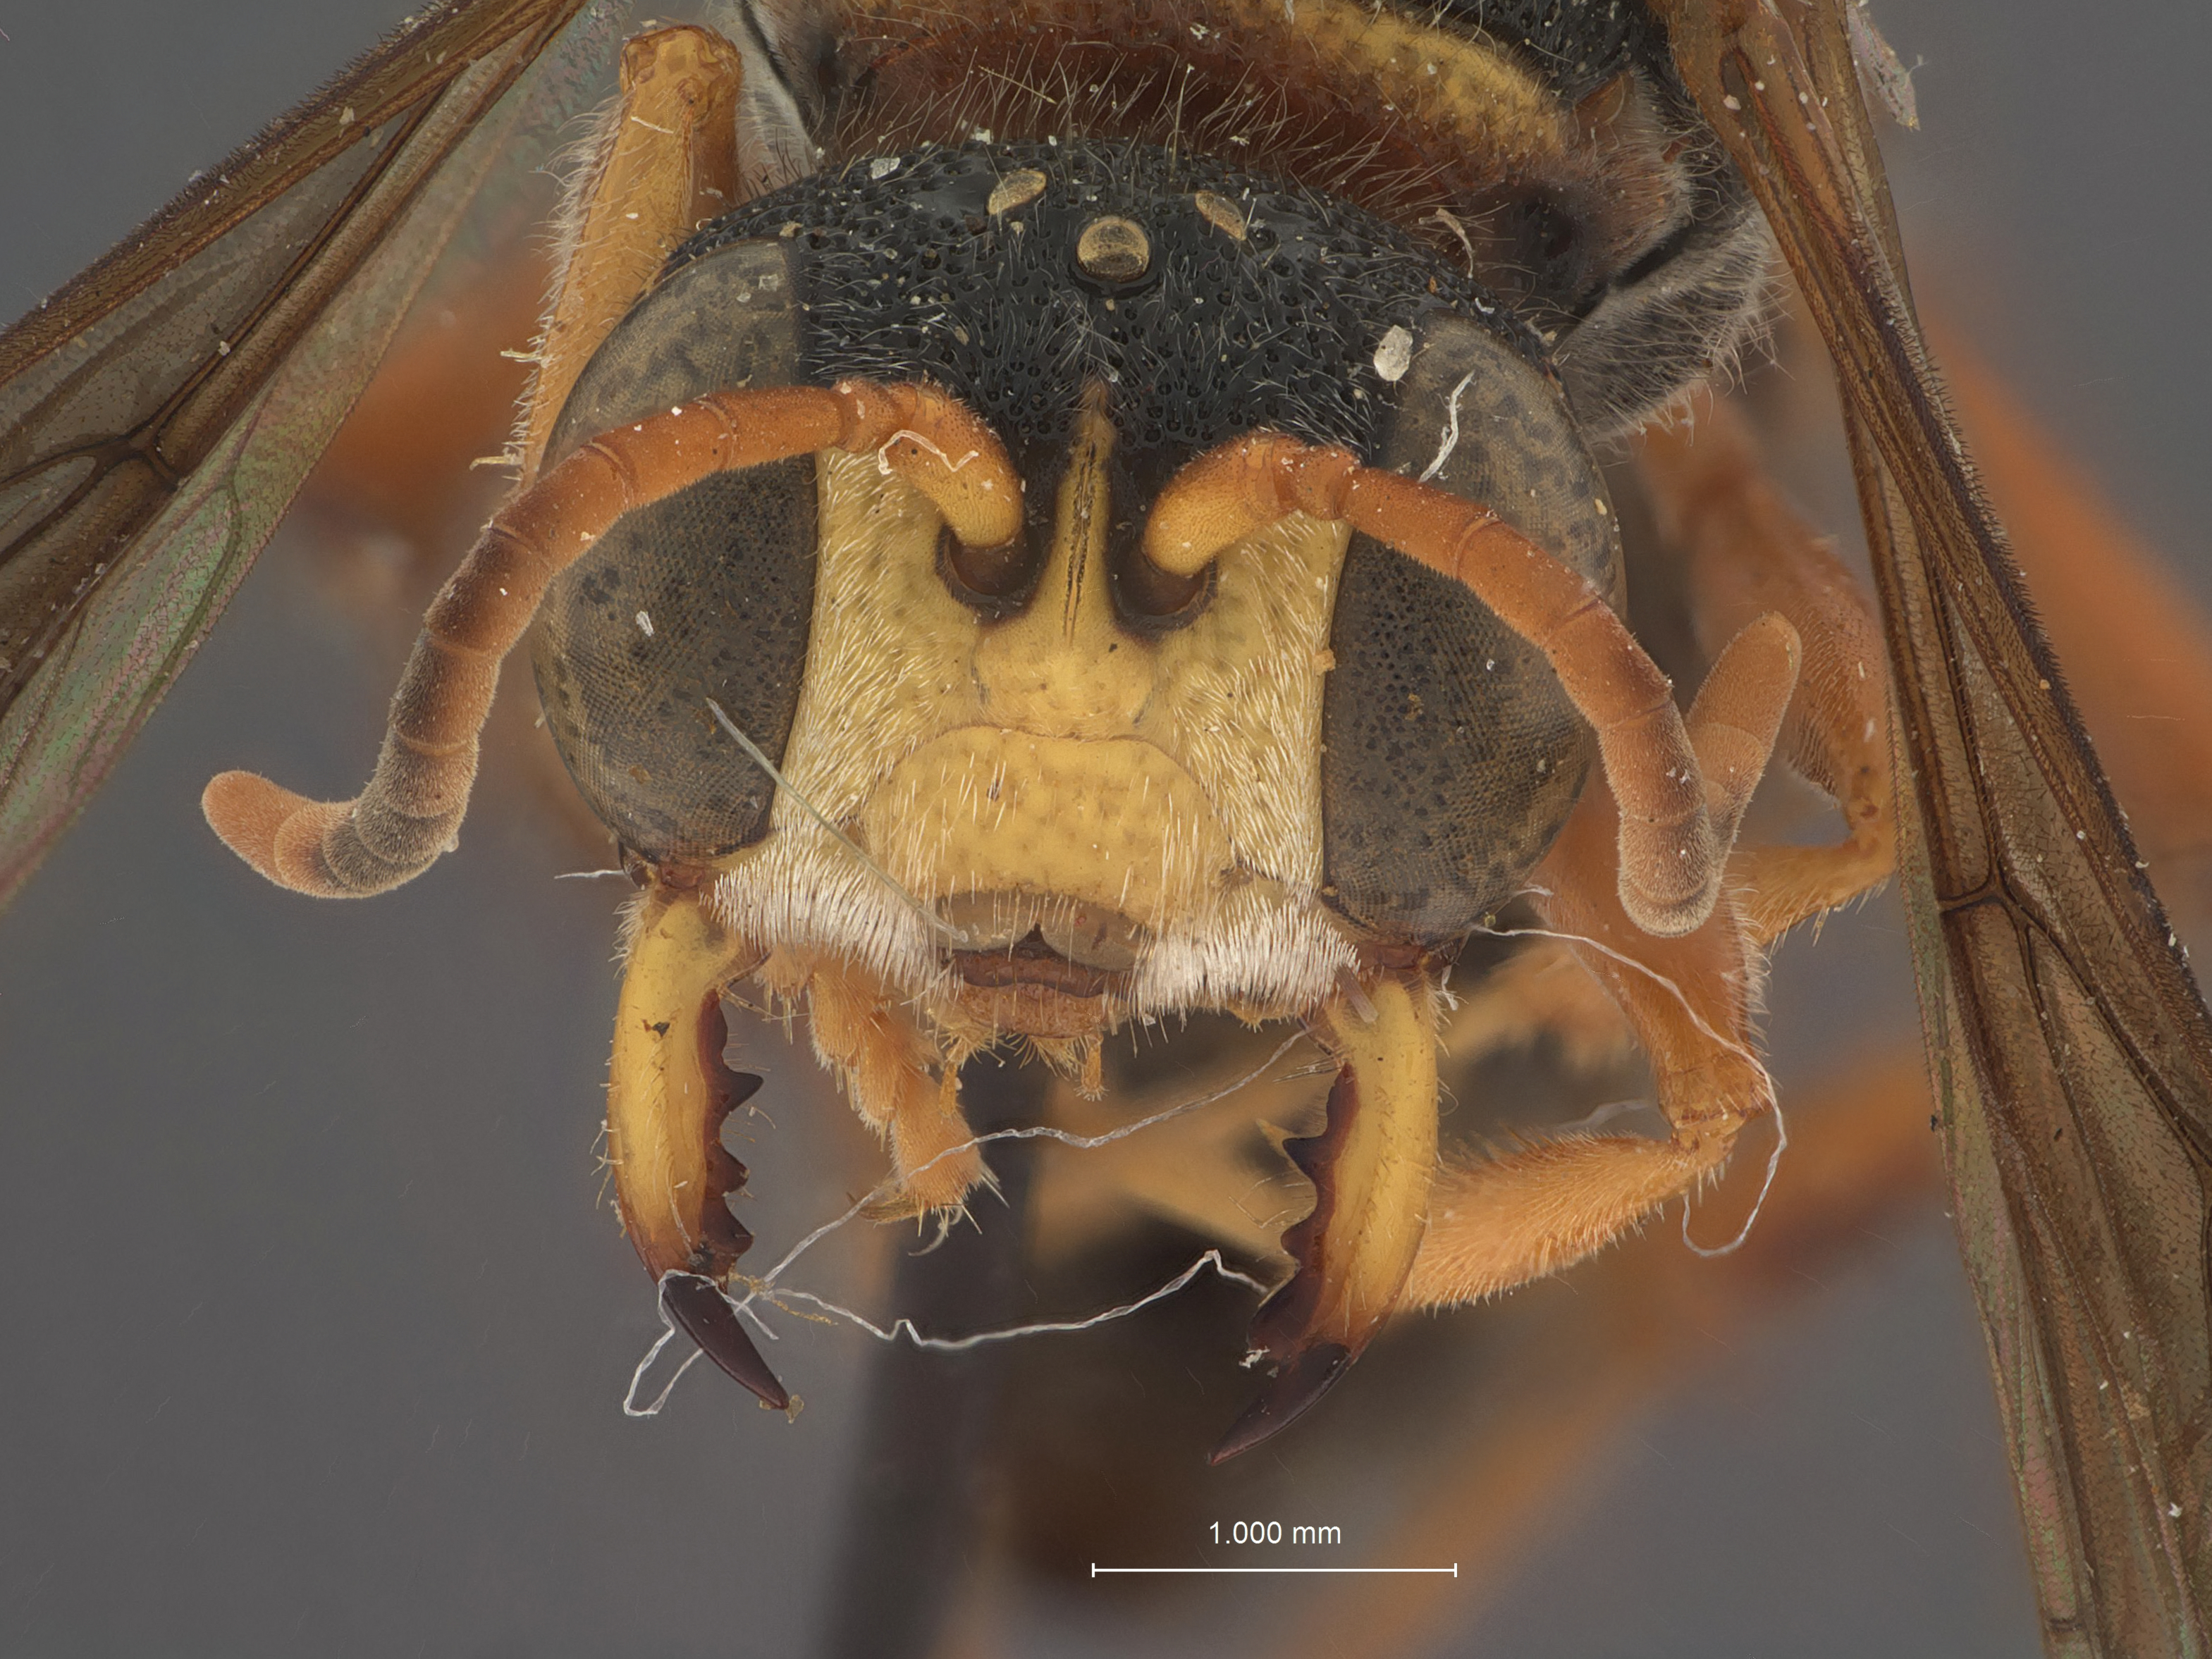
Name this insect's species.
Cerceris robertsonii
